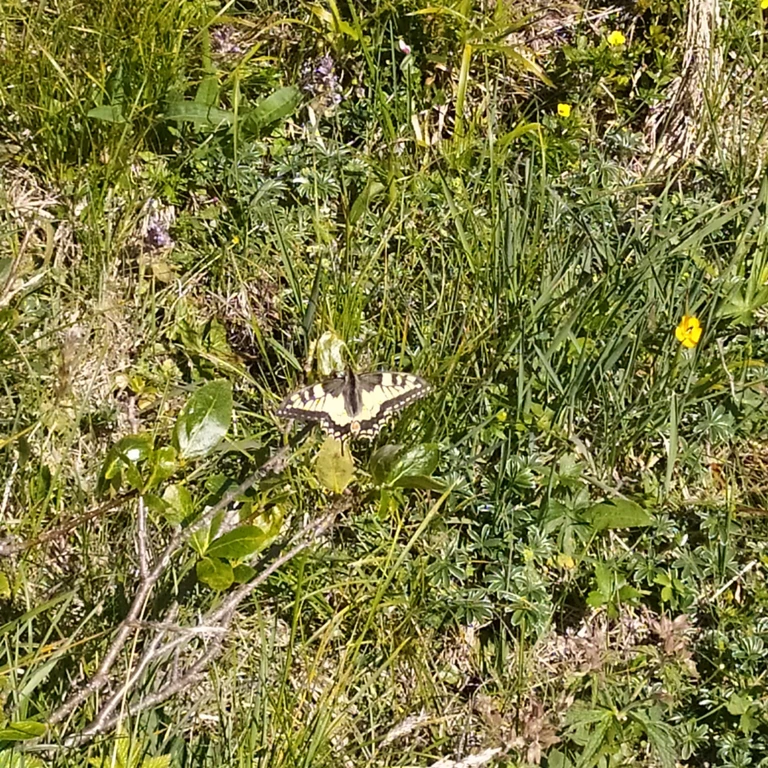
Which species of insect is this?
Papilio machaon
